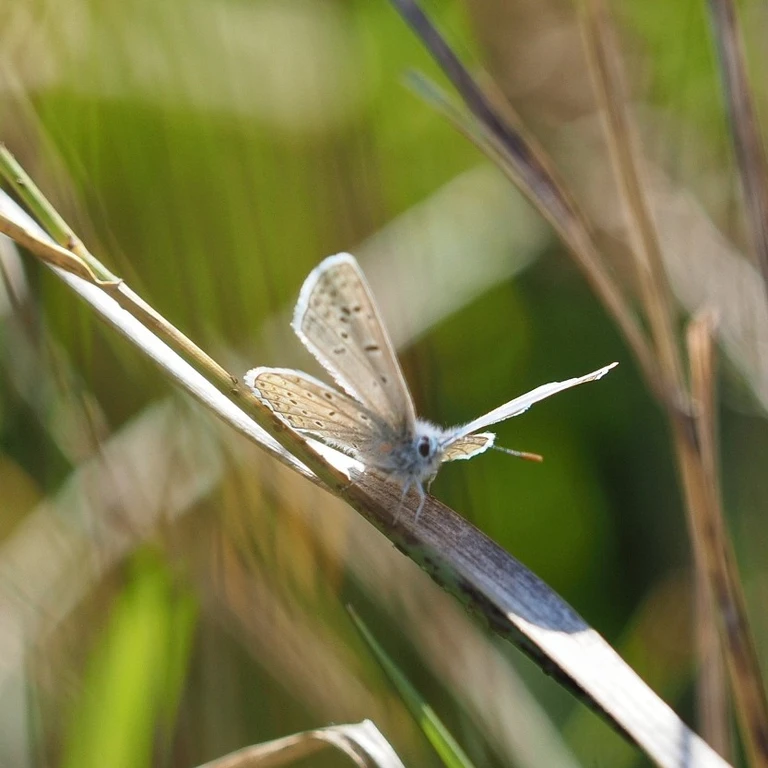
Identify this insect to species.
Polyommatus icarus
